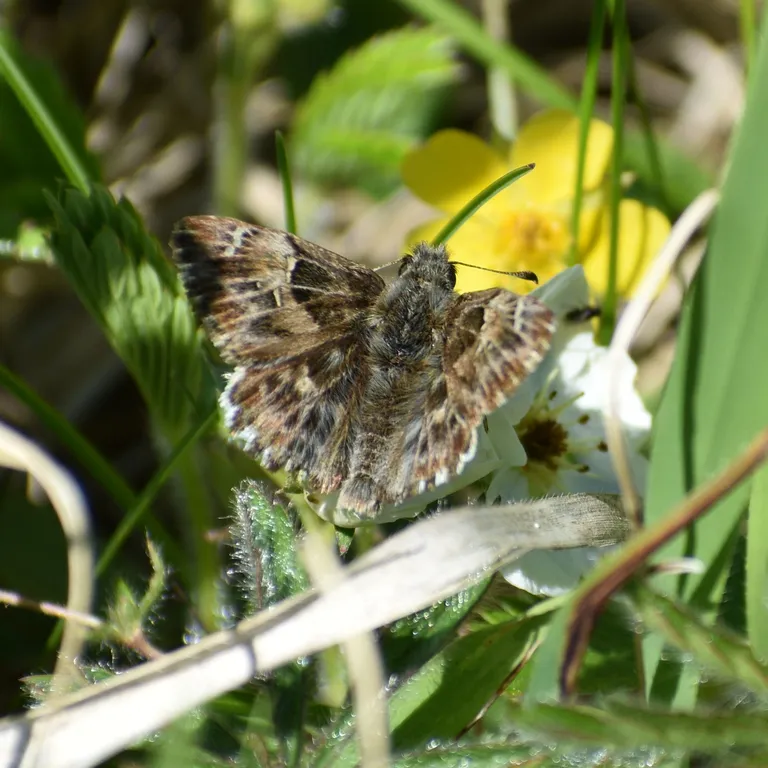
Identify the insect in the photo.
Carcharodus alceae
